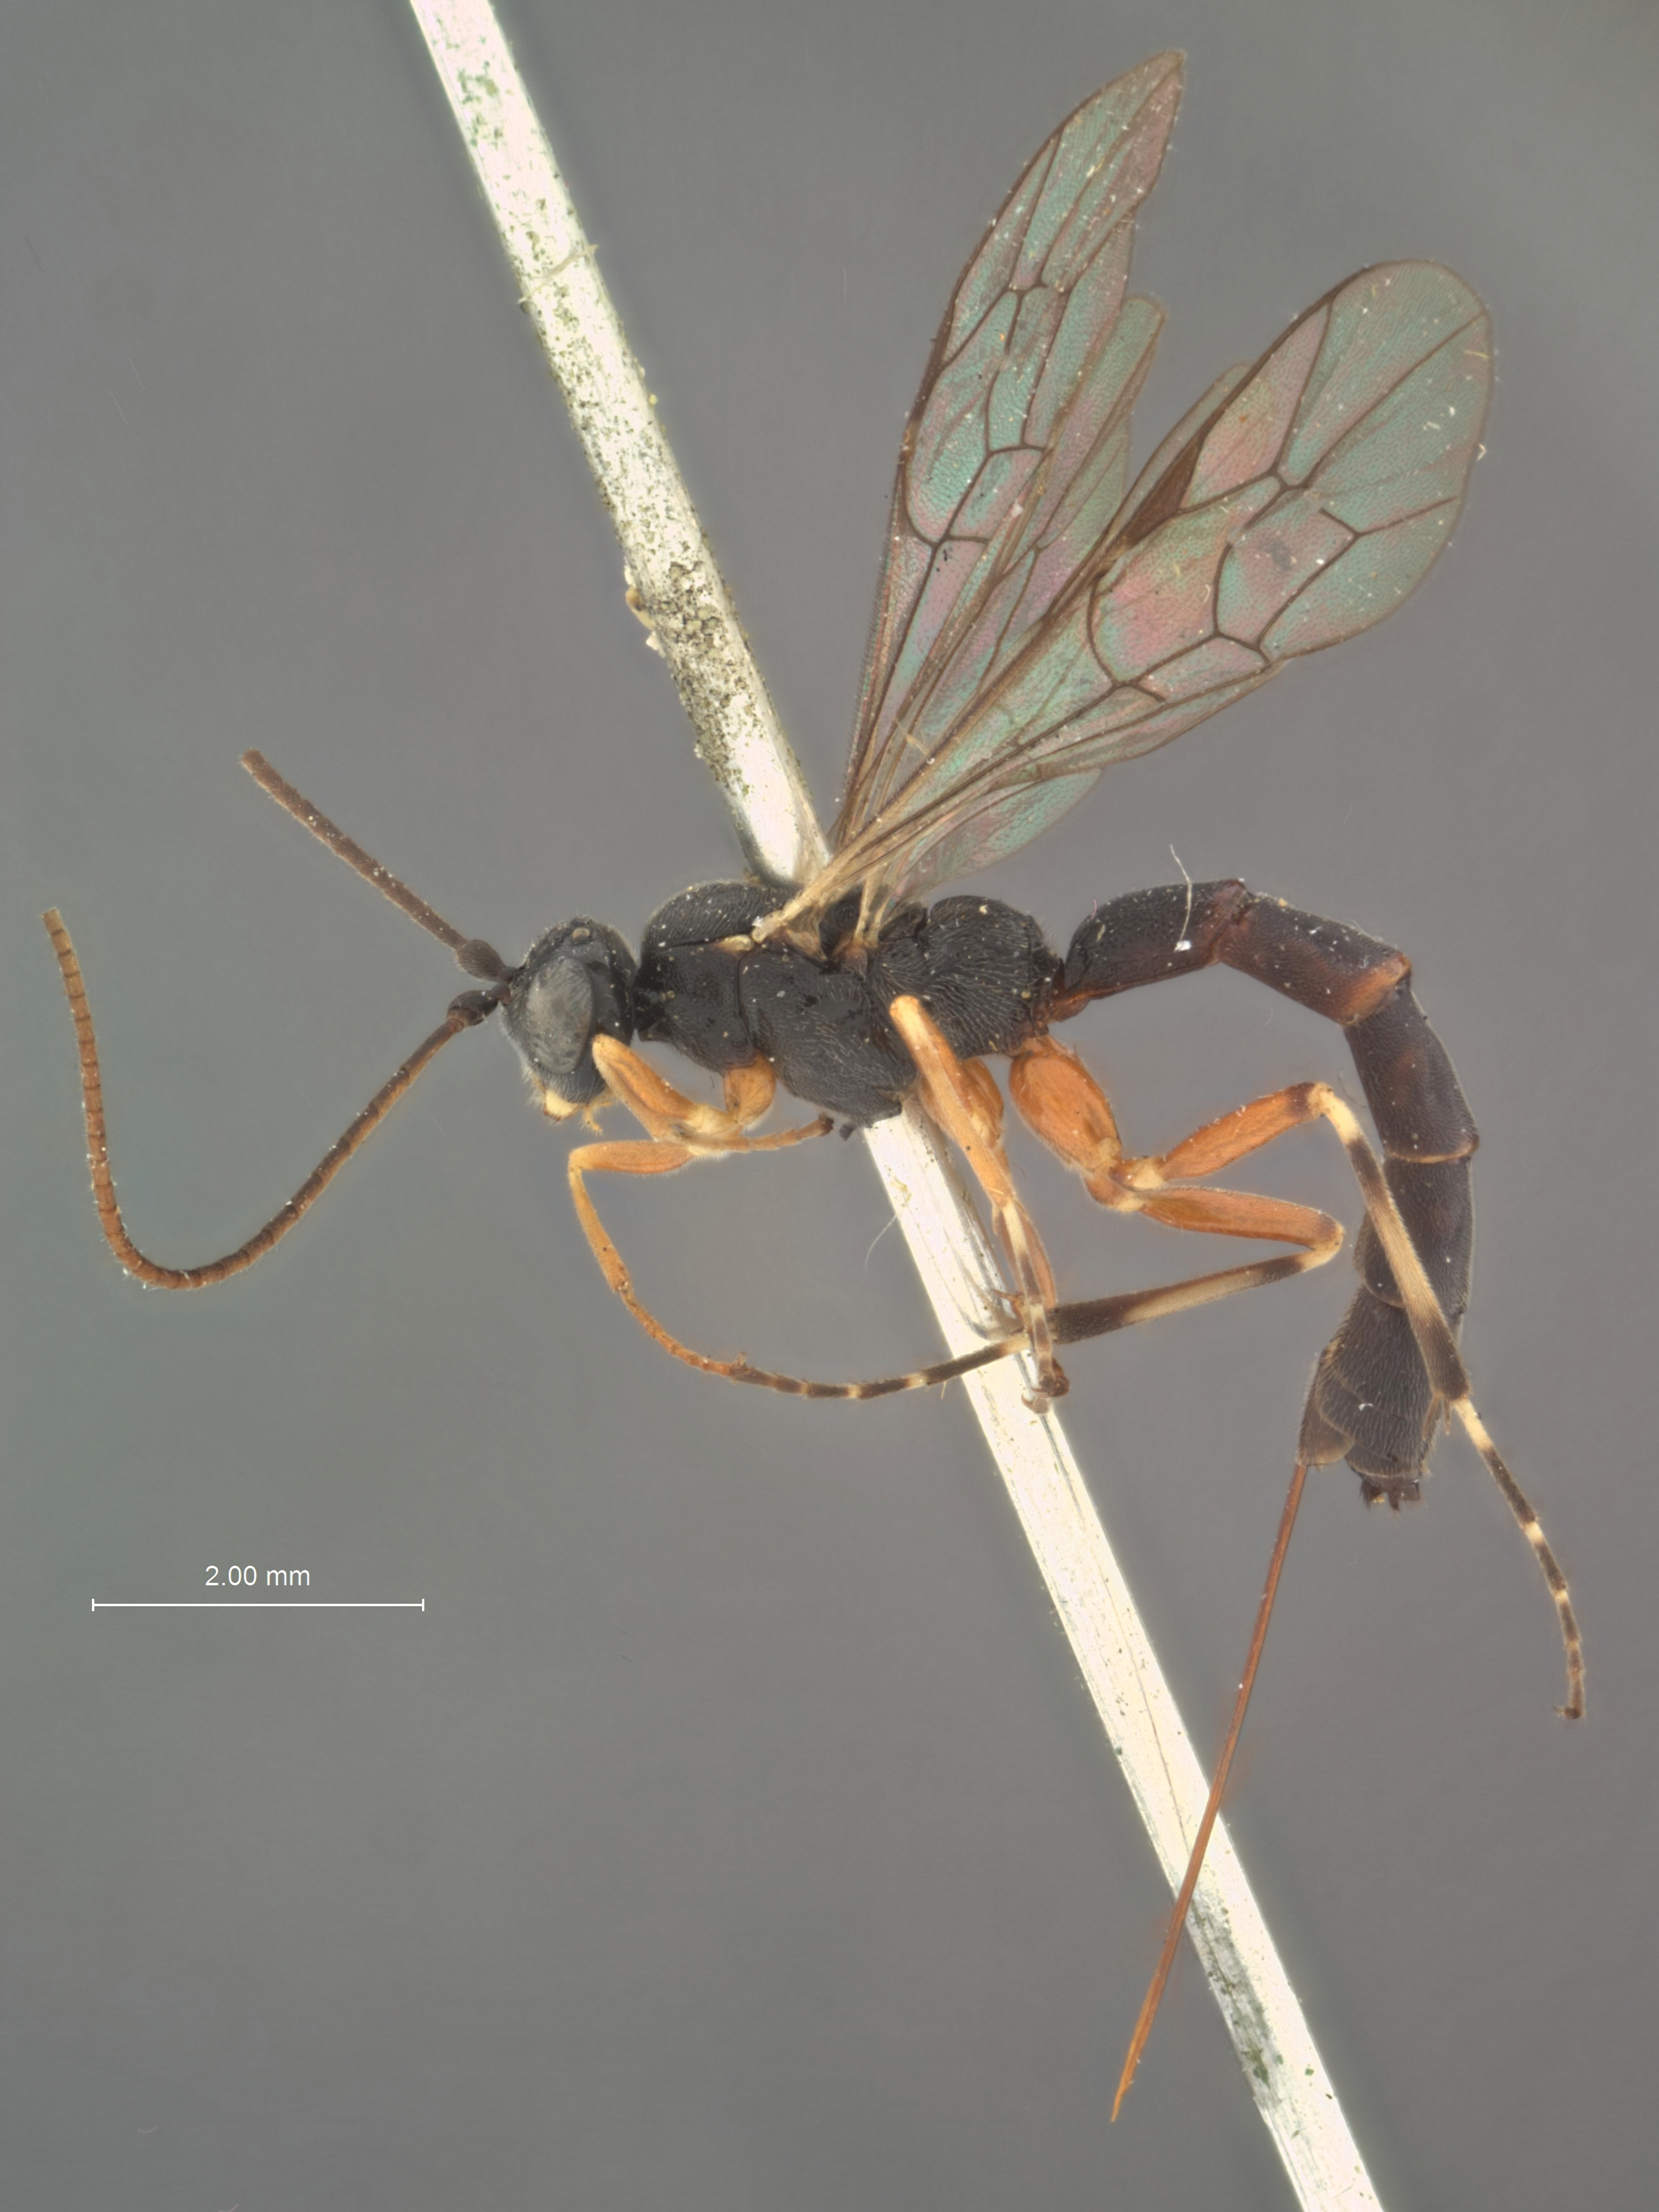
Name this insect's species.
Glypta rohweri
